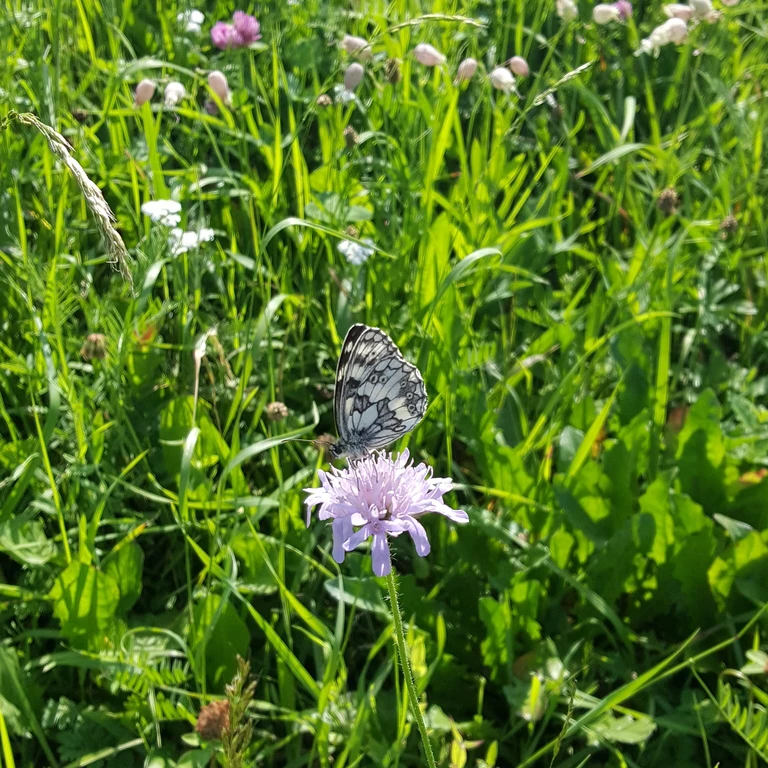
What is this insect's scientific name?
Melanargia galathea
